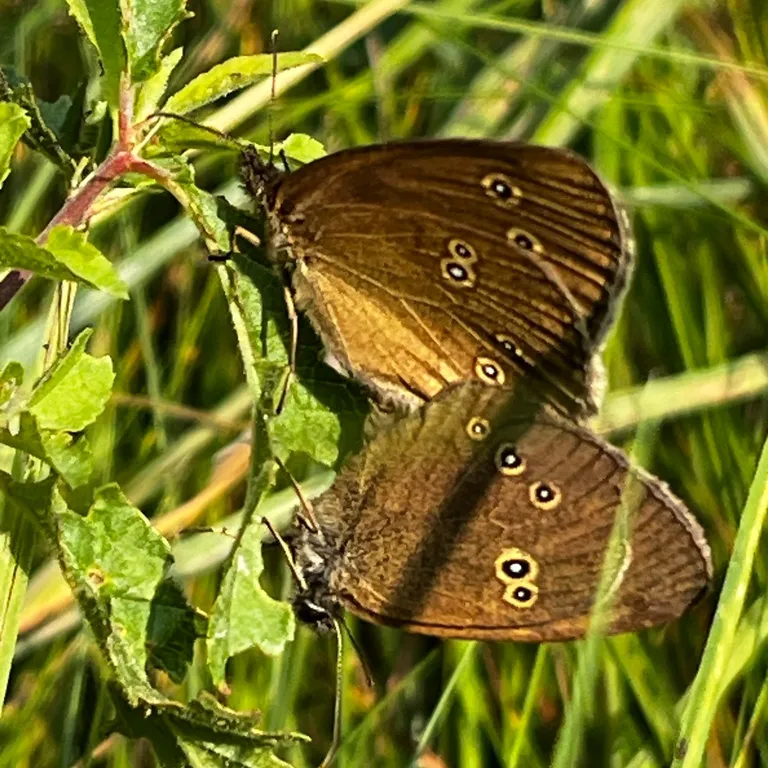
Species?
Aphantopus hyperantus
